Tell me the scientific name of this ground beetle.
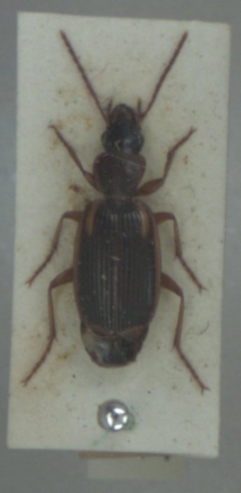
Cymindis axillaris
